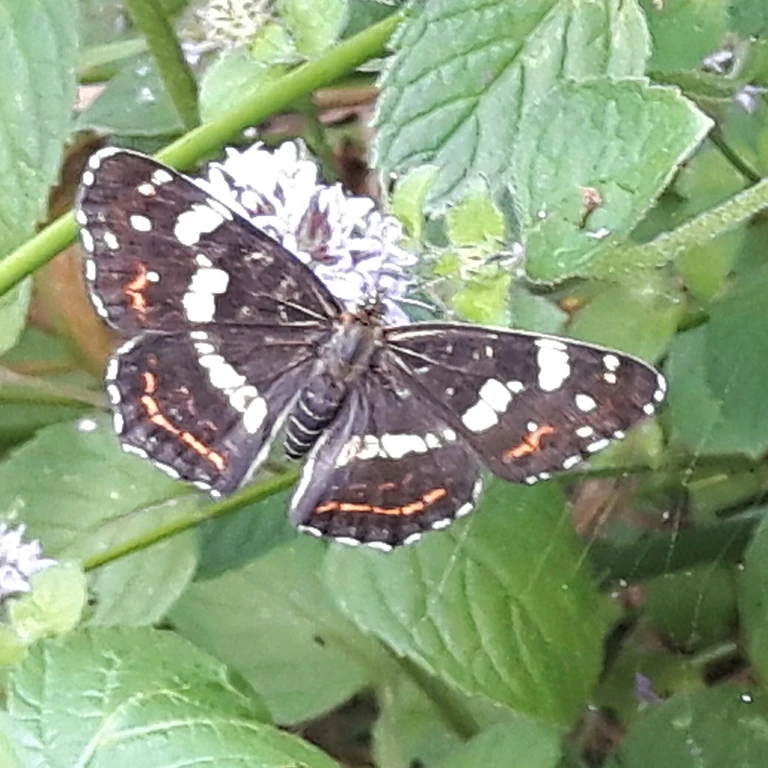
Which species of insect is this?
Araschnia levana
